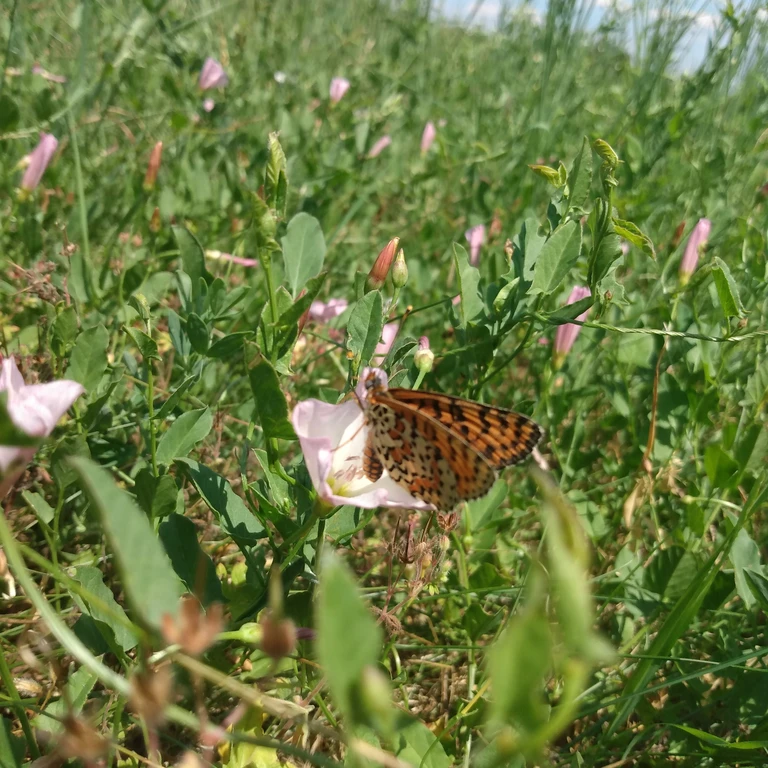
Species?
Melitaea didyma
